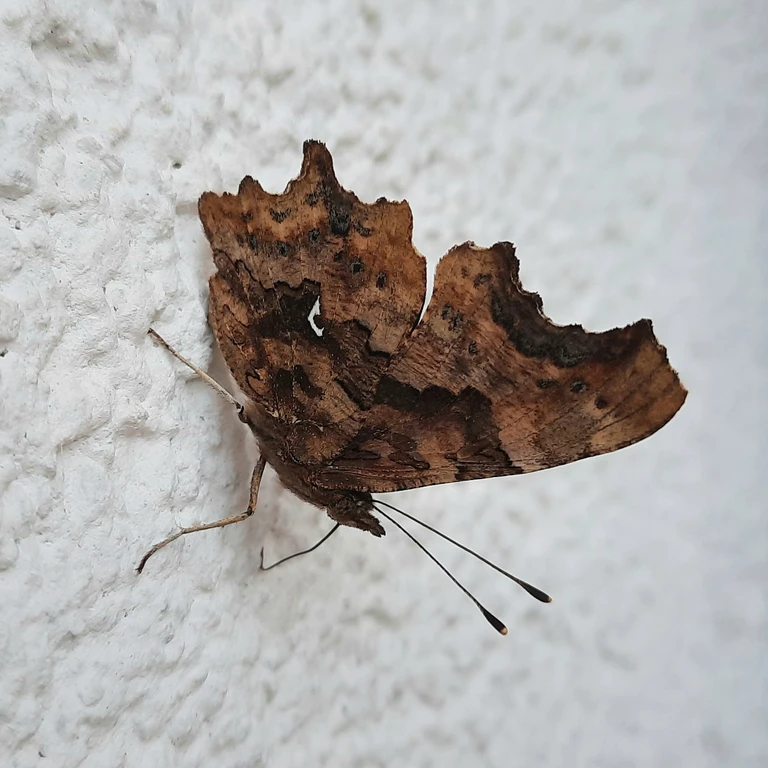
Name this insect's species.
Polygonia c-album
